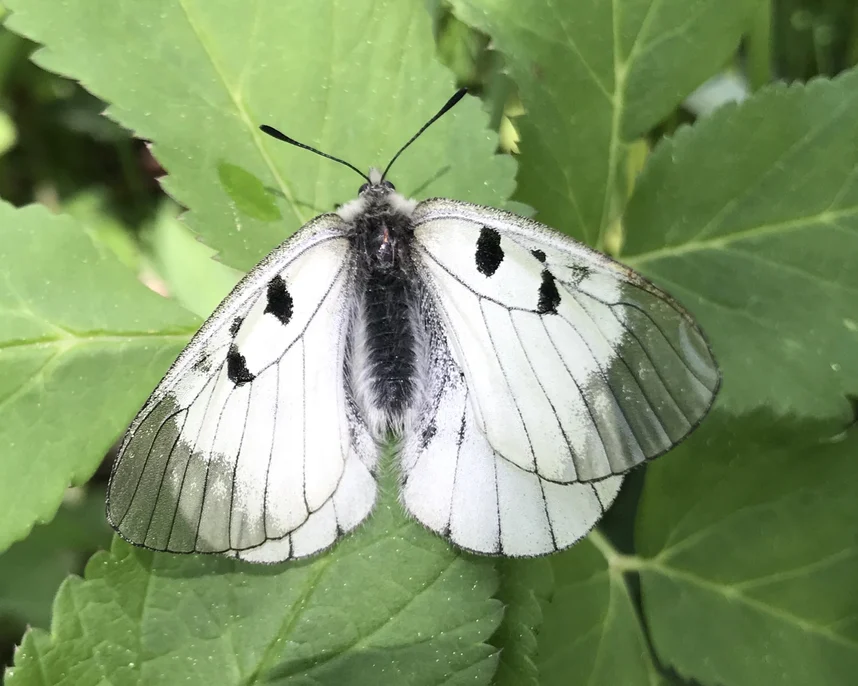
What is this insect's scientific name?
Parnassius mnemosyne
